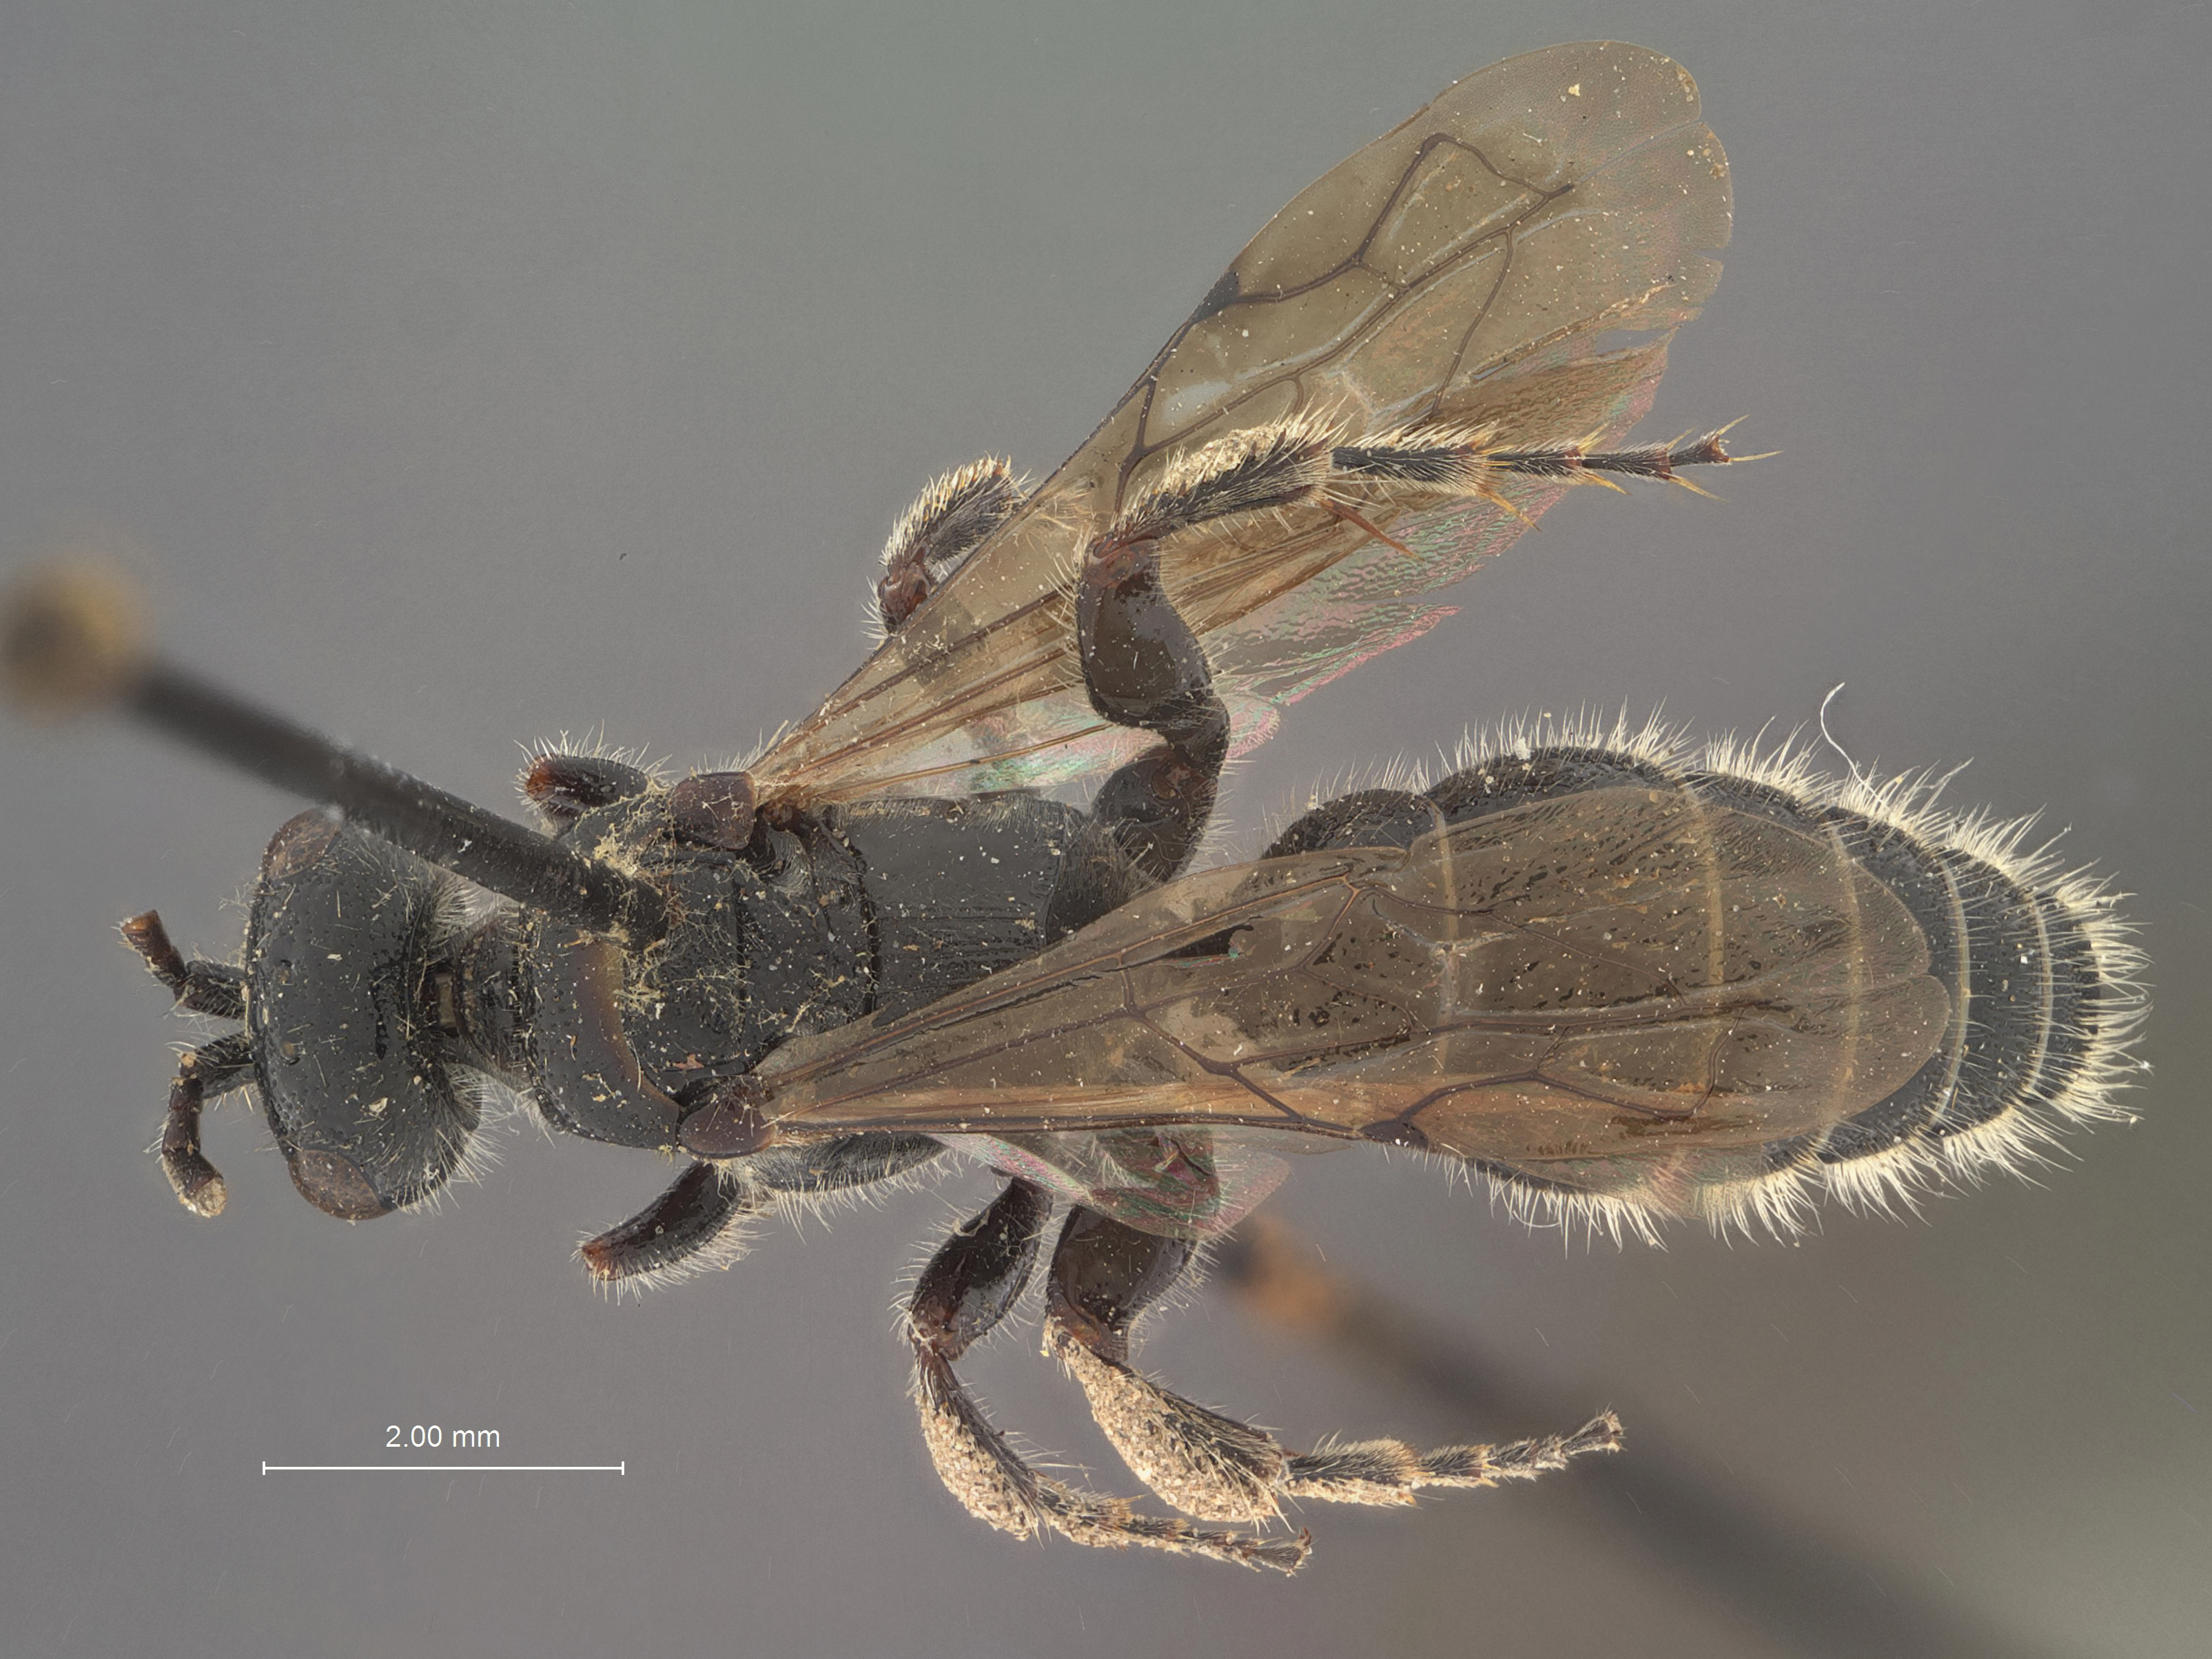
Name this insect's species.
Tiphia inconspicua
